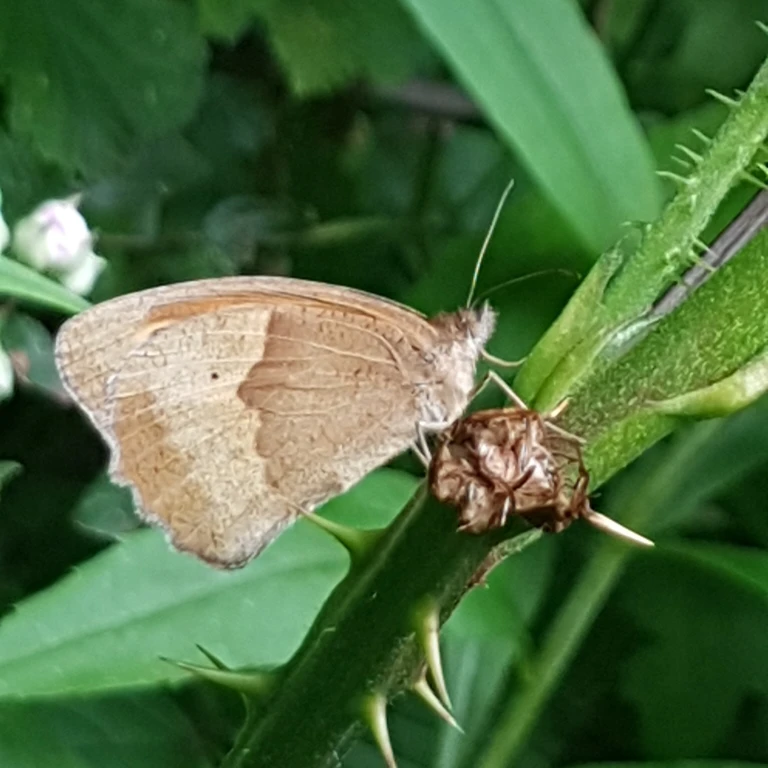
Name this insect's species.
Maniola jurtina
